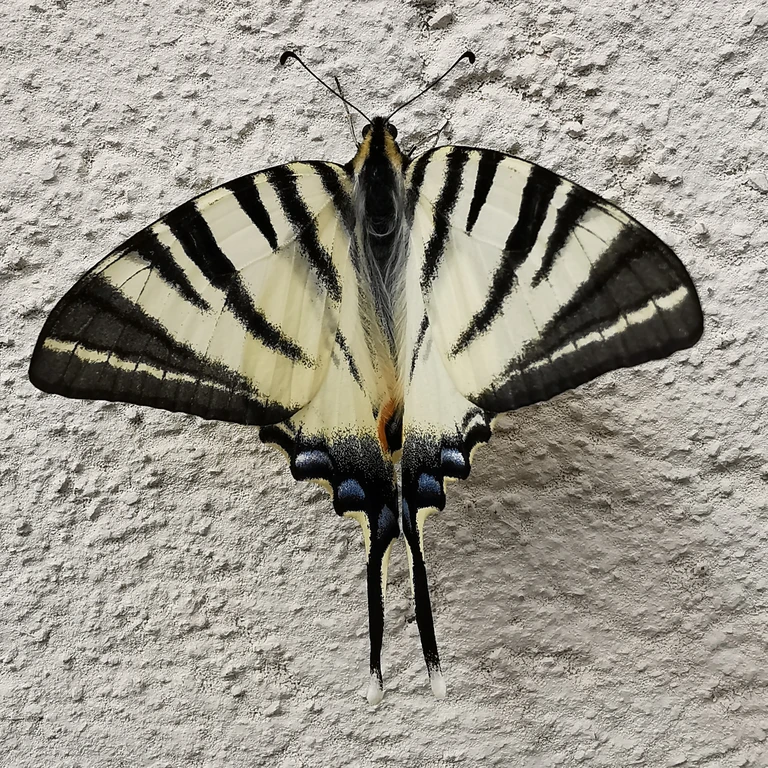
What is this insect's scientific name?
Iphiclides podalirius
